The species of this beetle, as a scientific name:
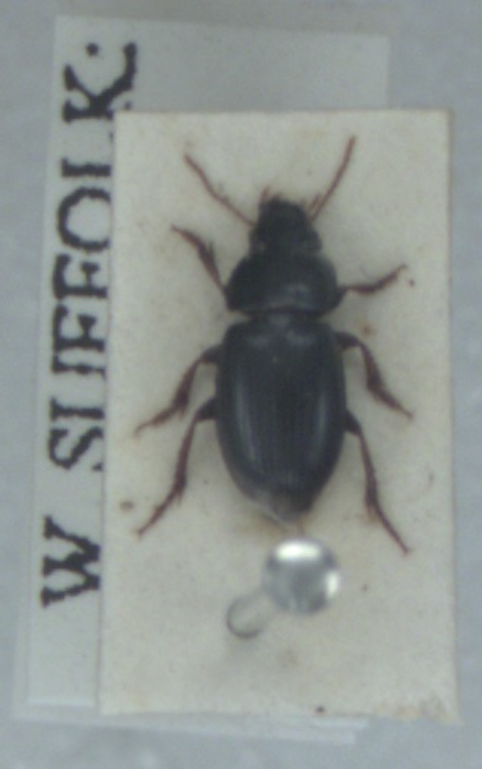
Harpalus pumilus
